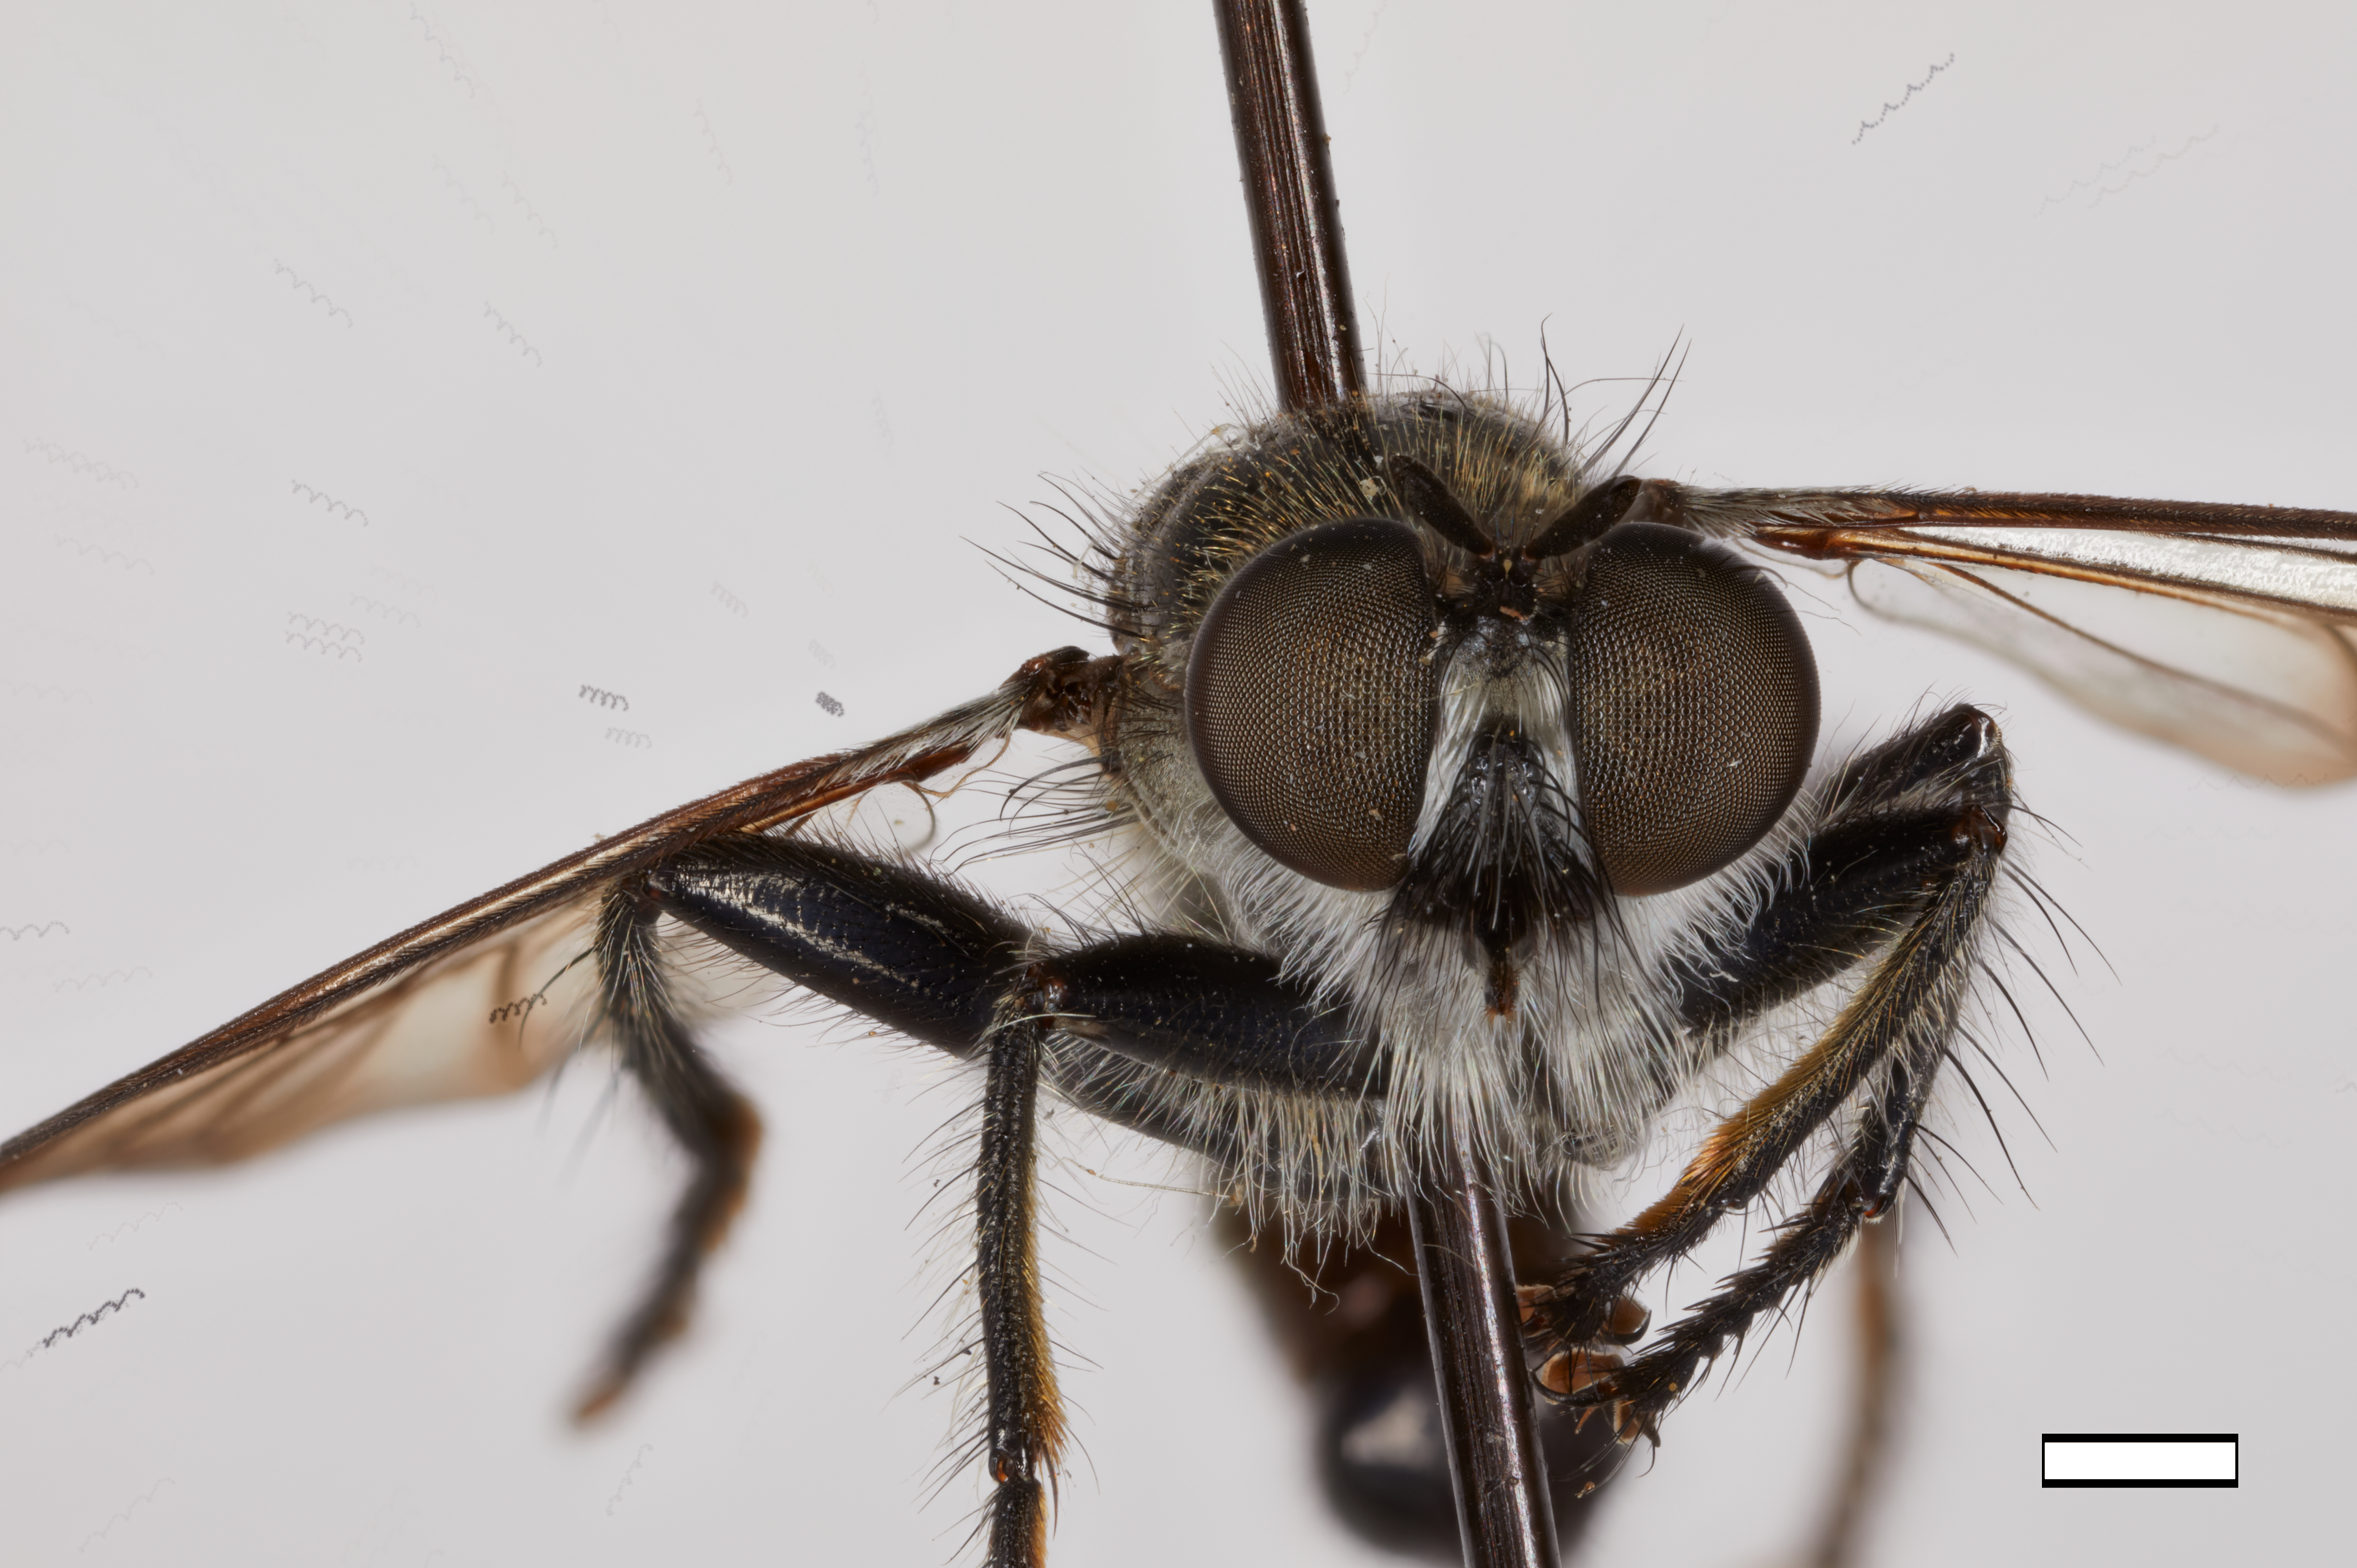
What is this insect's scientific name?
Laphria winnemana
